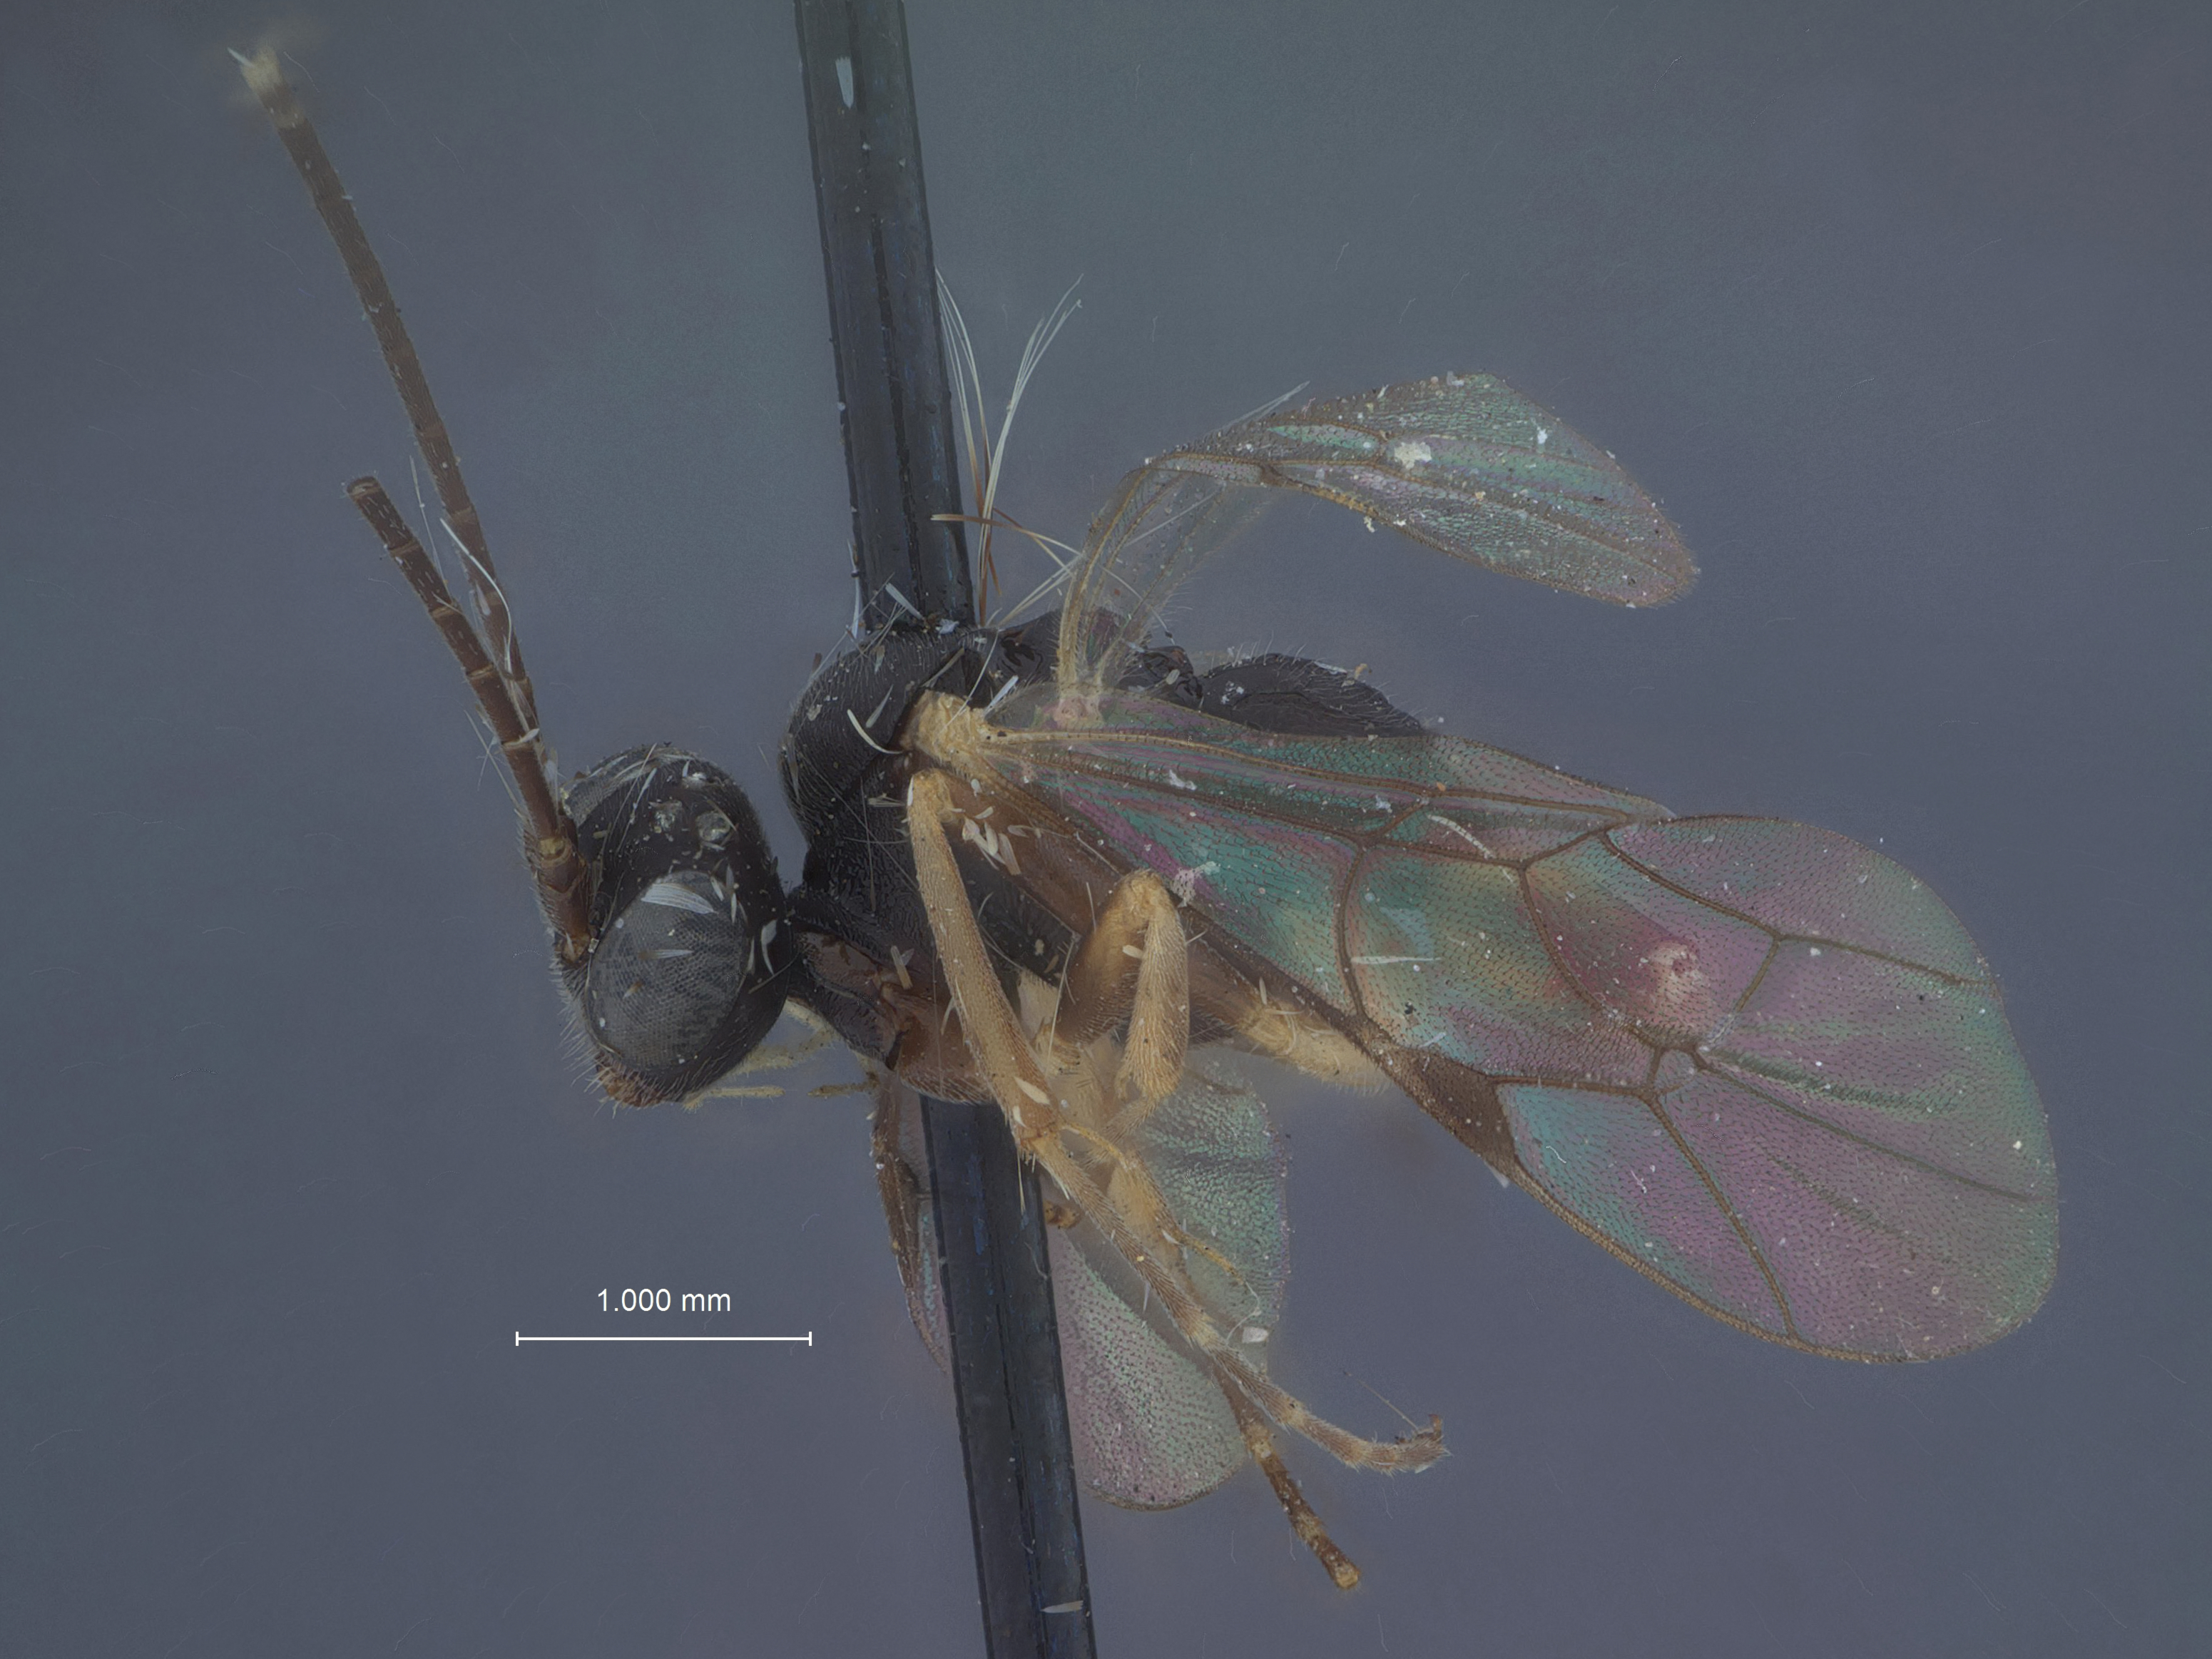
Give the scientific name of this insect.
Paracanidia elyi
